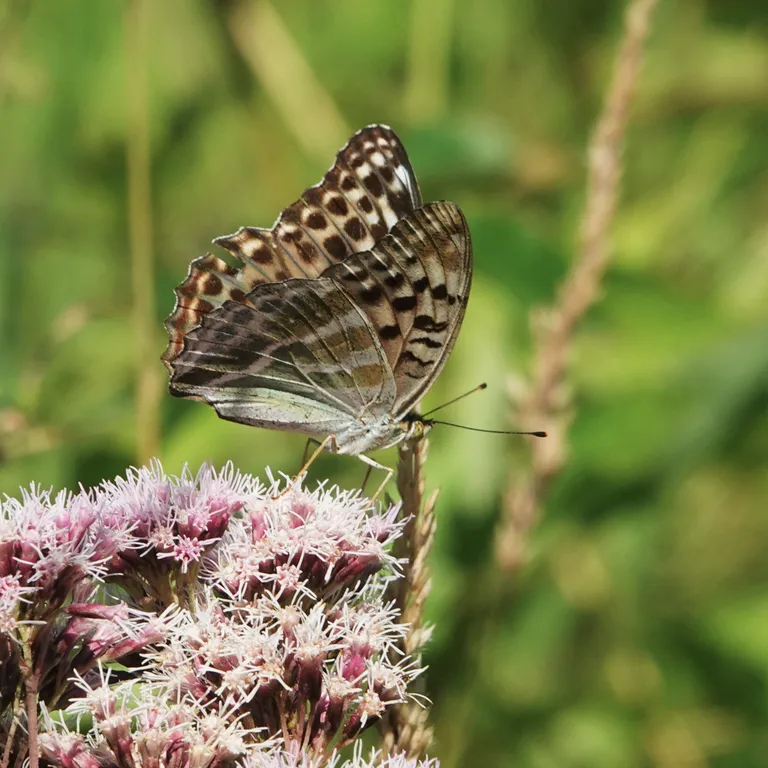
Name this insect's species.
Argynnis paphia
